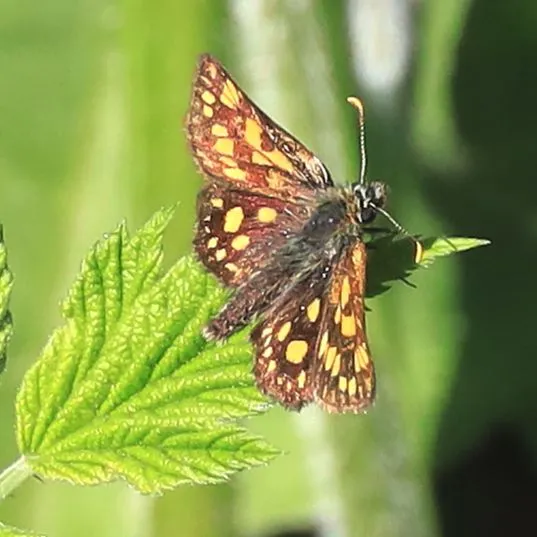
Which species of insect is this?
Carterocephalus palaemon
